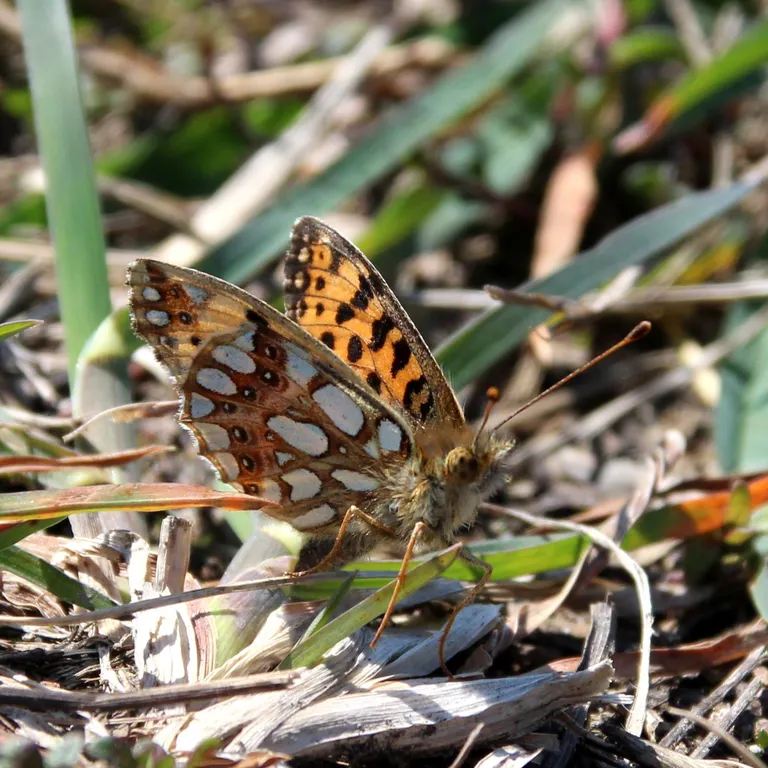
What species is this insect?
Issoria lathonia
